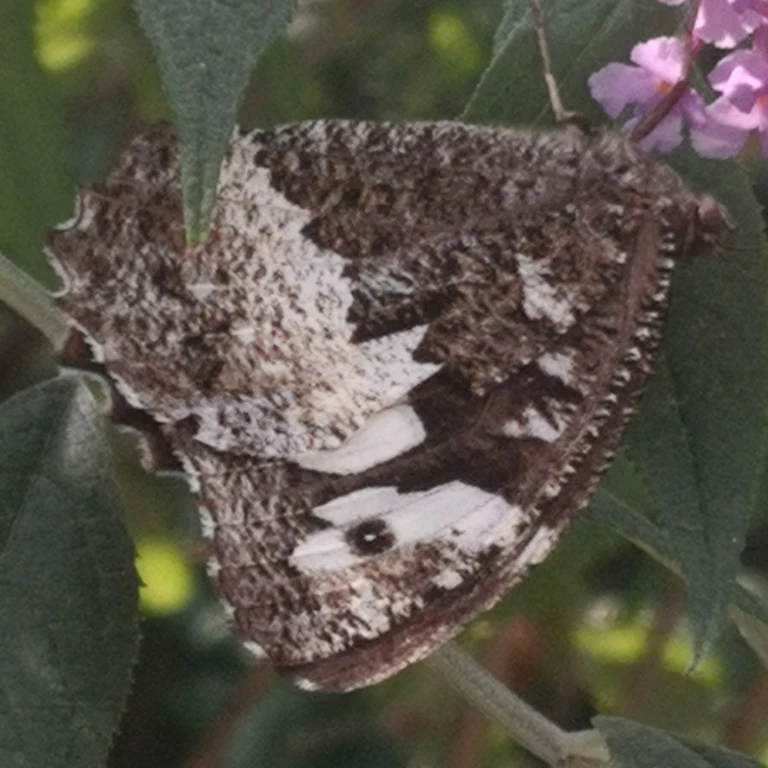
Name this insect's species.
Brintesia circe
